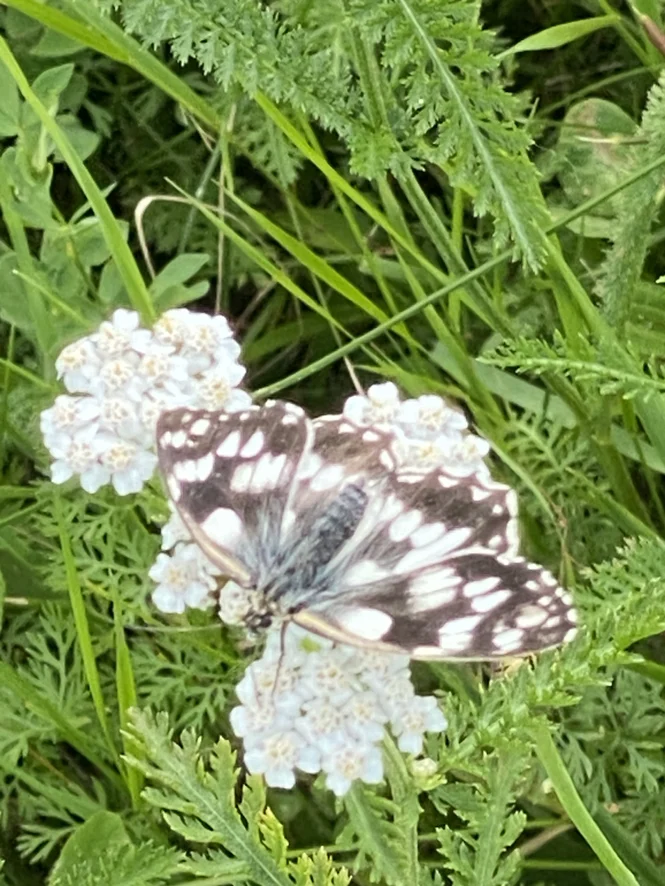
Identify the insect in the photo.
Melanargia galathea
